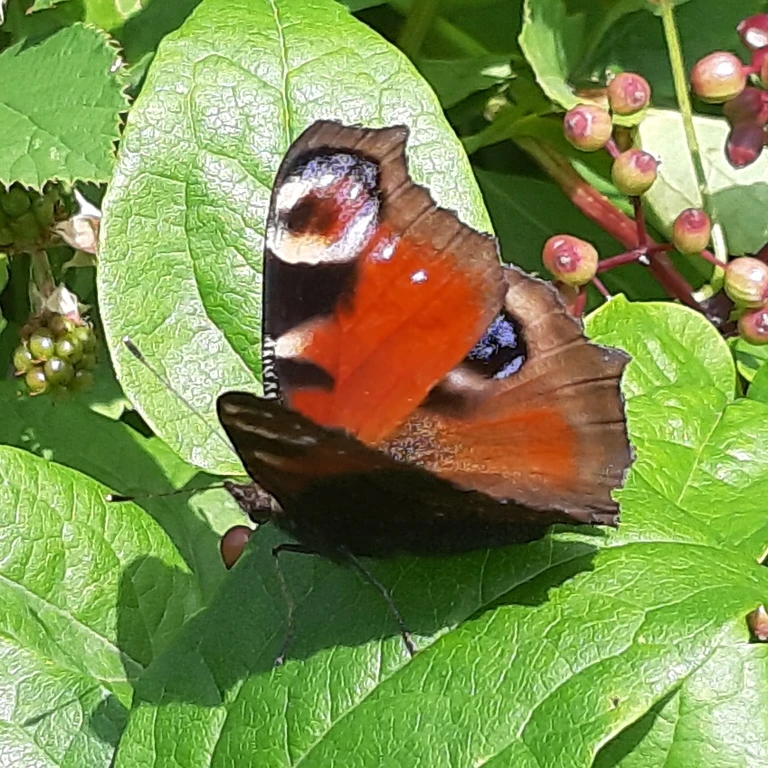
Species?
Aglais io
